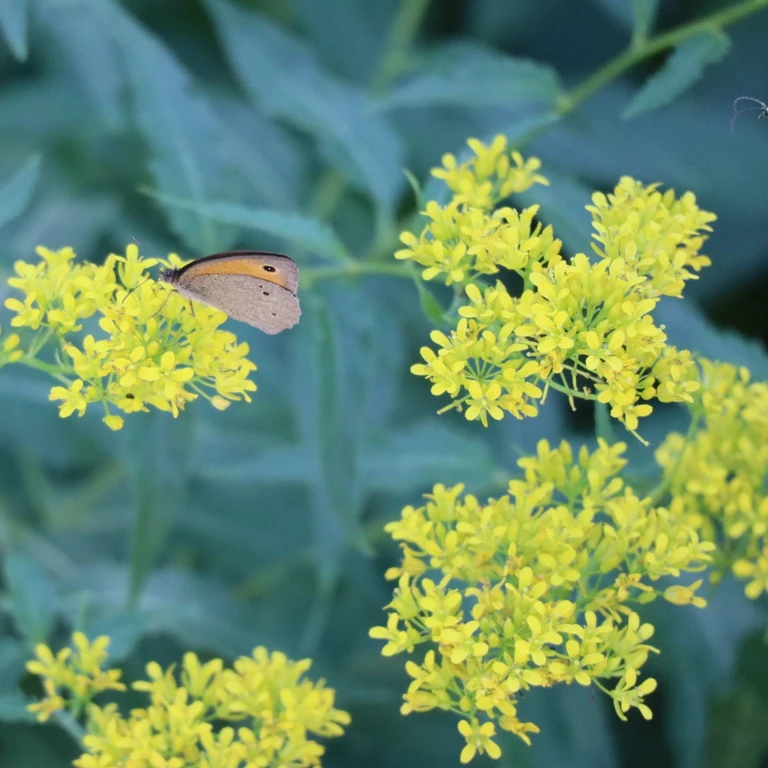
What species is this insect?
Maniola jurtina
